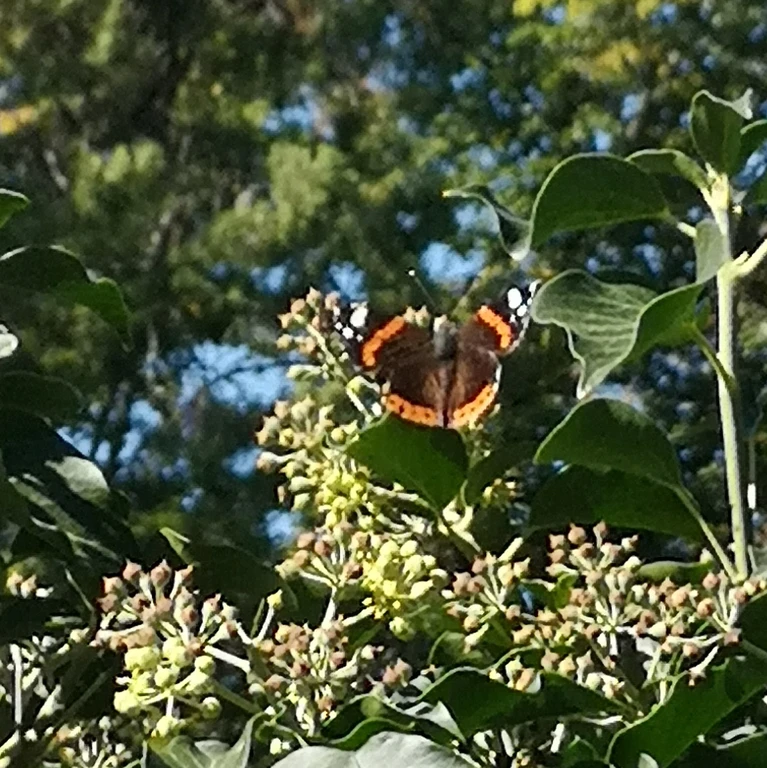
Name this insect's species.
Vanessa atalanta
